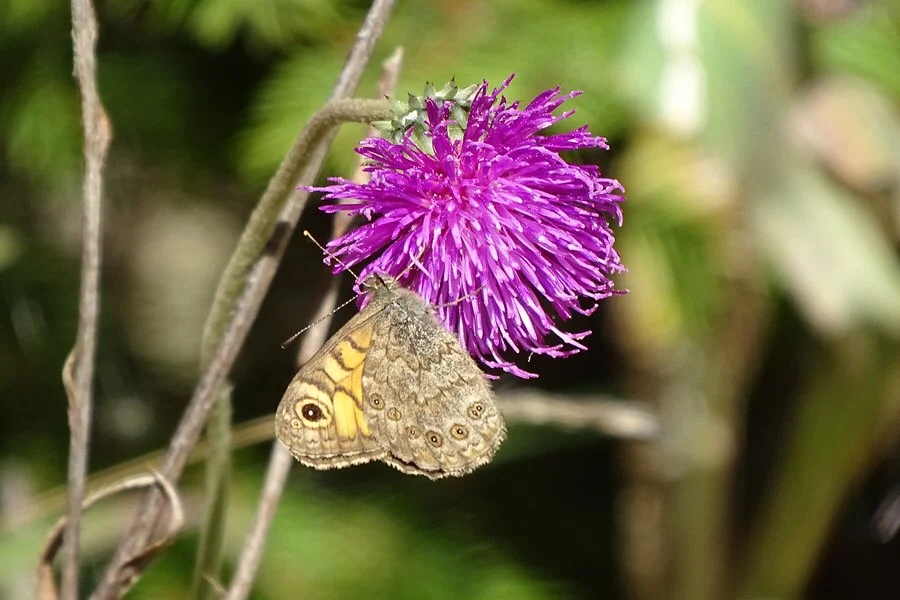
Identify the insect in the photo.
Lasiommata megera (also Pararge megera)
